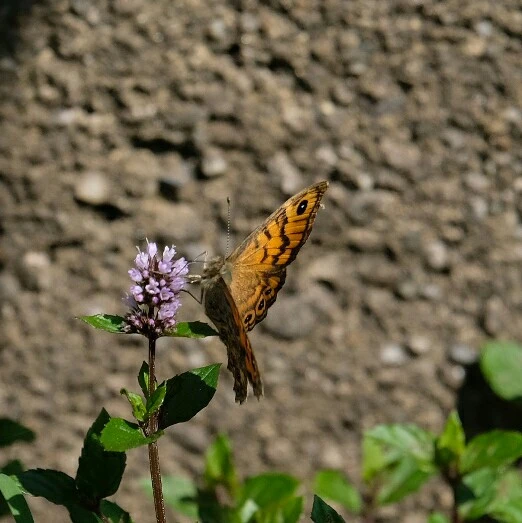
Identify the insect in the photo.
Lasiommata megera (also Pararge megera)
